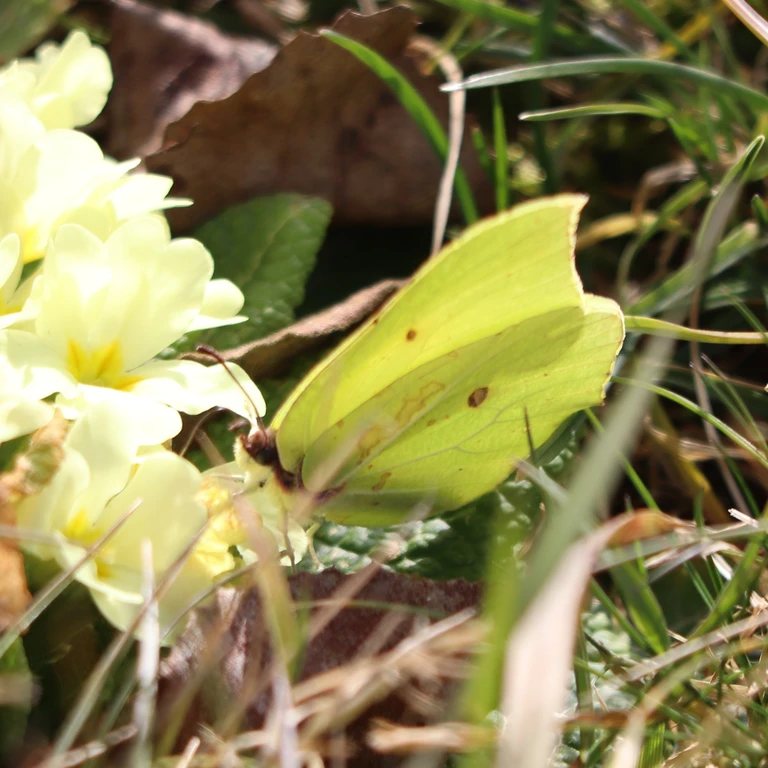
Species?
Gonepteryx rhamni
